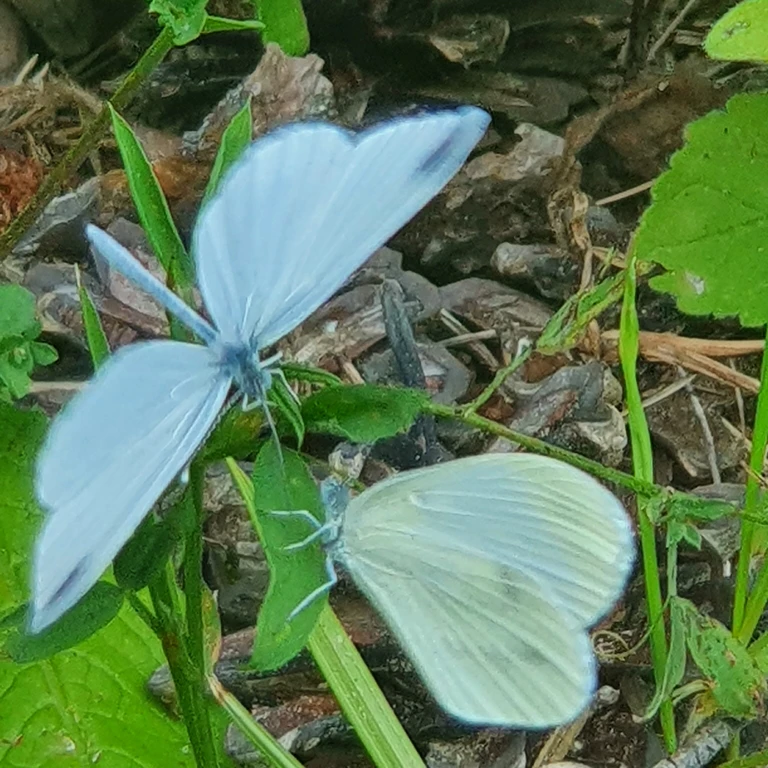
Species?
Leptidea sinapis/juvernica
